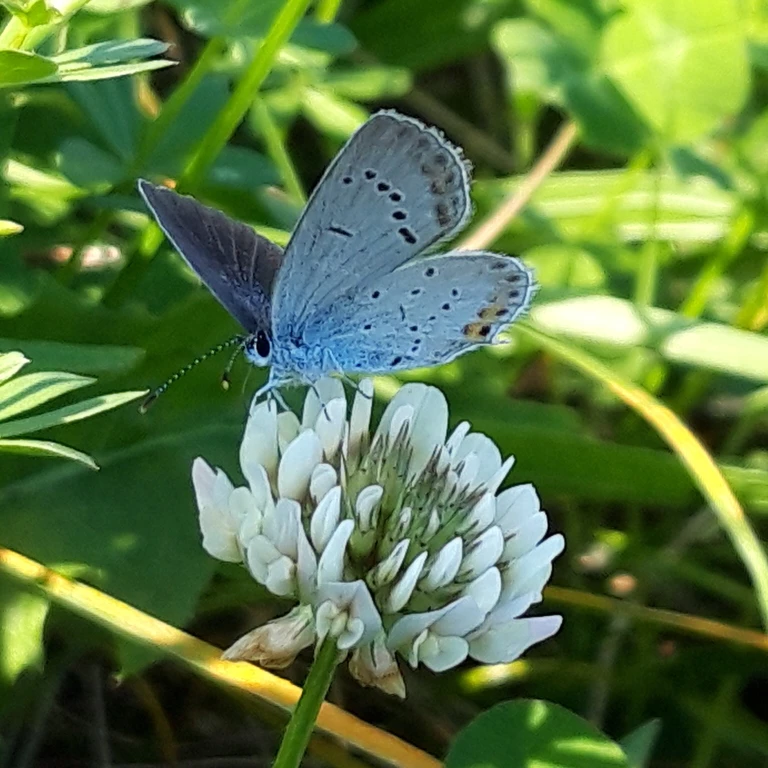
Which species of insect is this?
Cupido argiades (also Elkalyce argiades)
